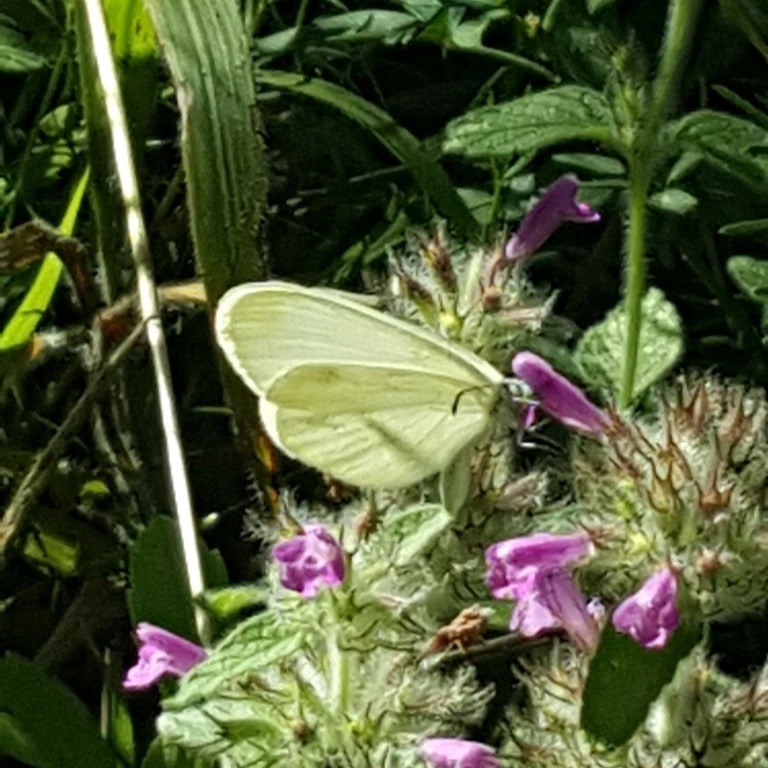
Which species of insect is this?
Leptidea sinapis/juvernica
